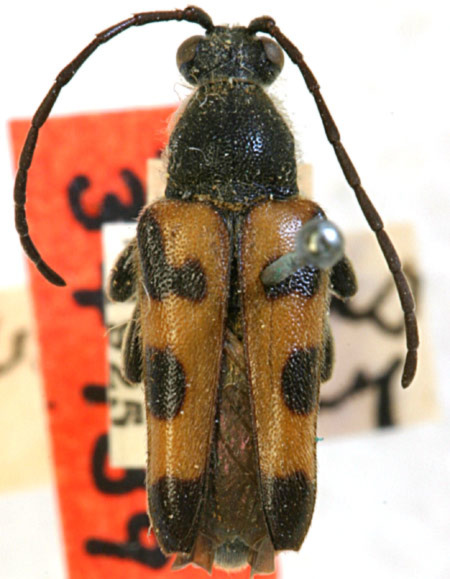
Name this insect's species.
Brachyleptura vexatrix (also Judolia convolvens)
